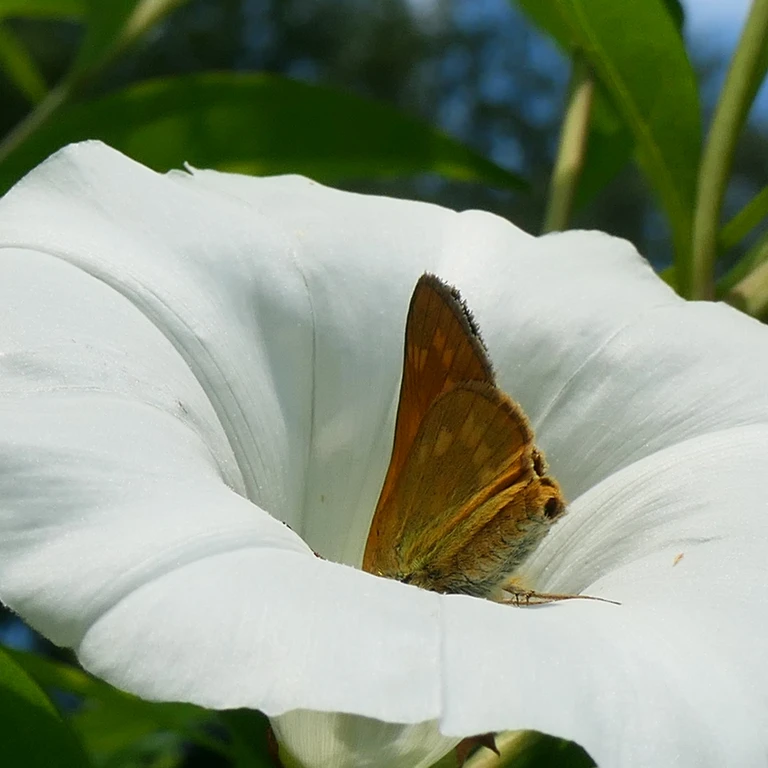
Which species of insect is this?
Ochlodes sylvanus (also Ochlodes venata)
